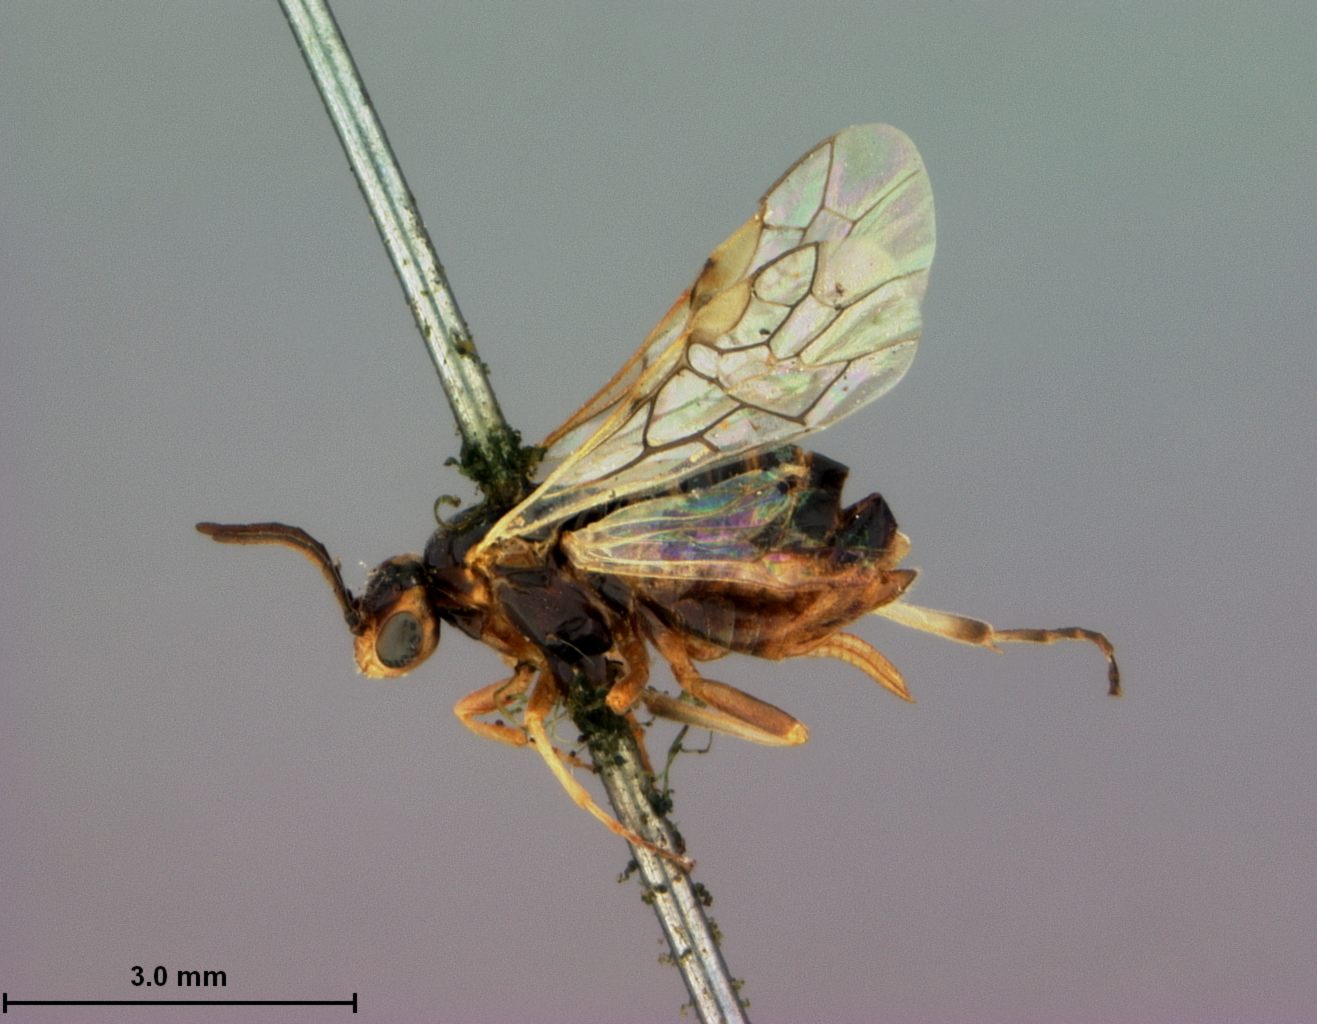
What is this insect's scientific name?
Hoplocampa orbitalis
